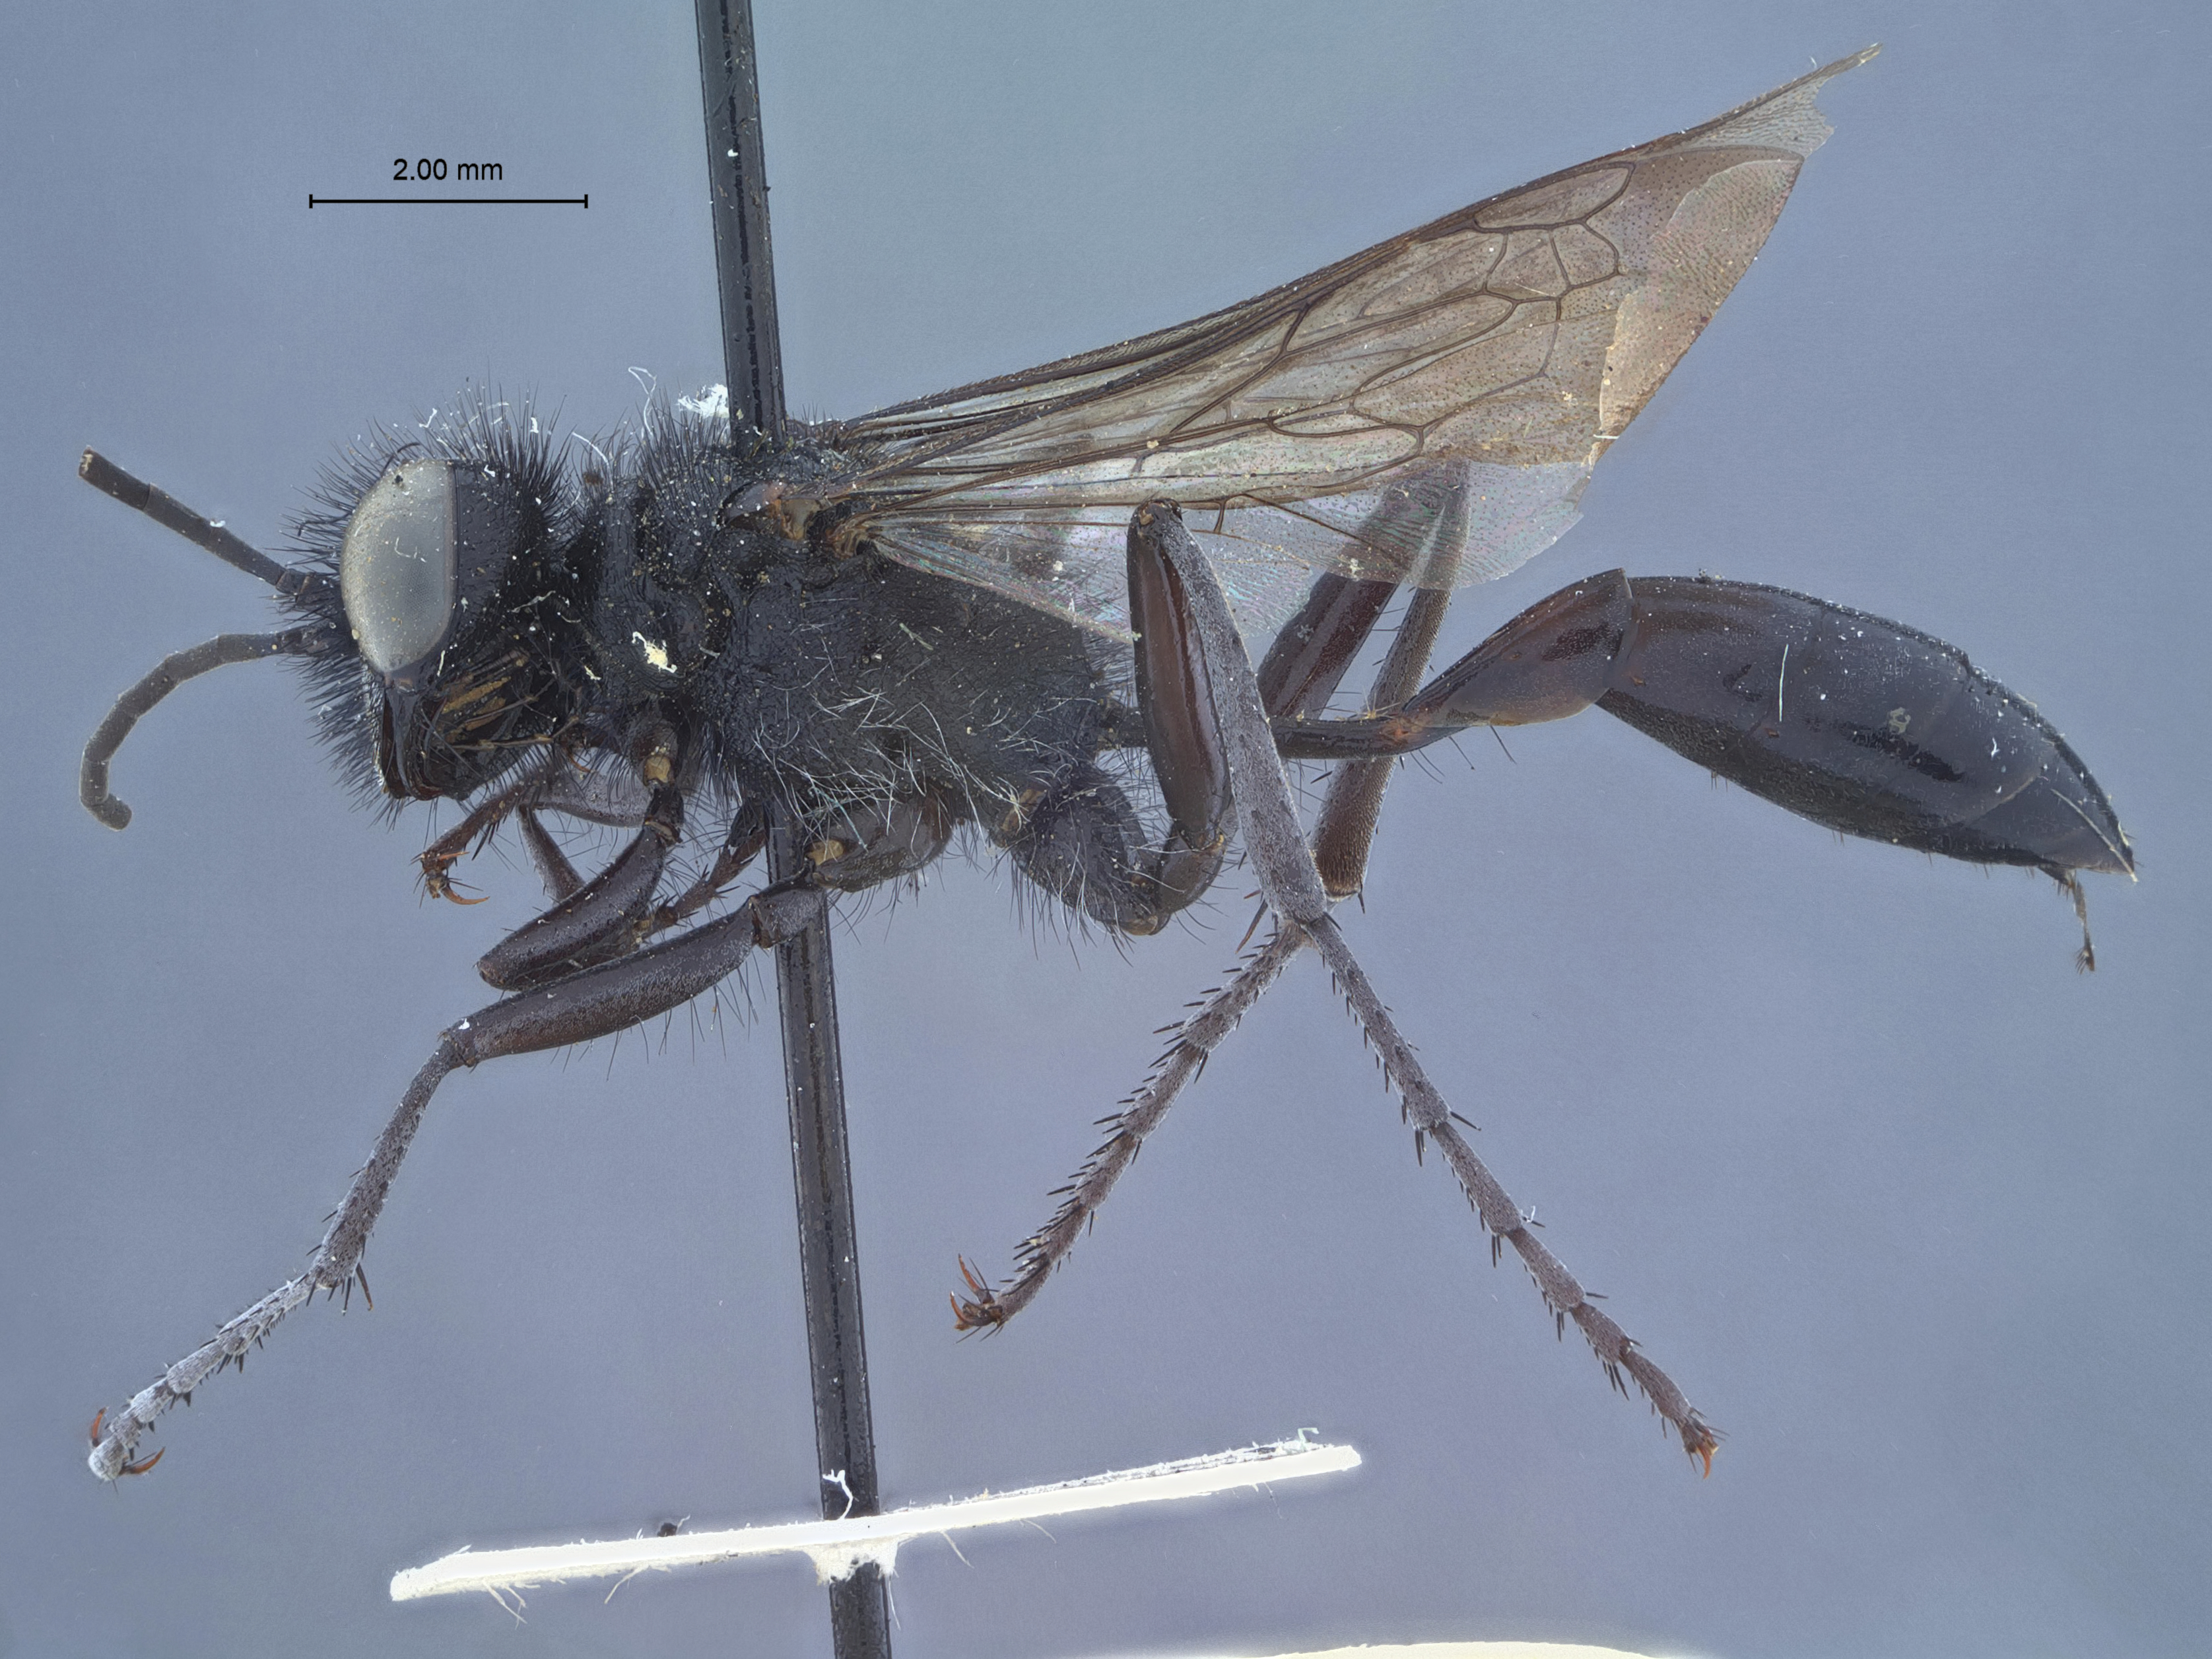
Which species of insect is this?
Podalonia communis
